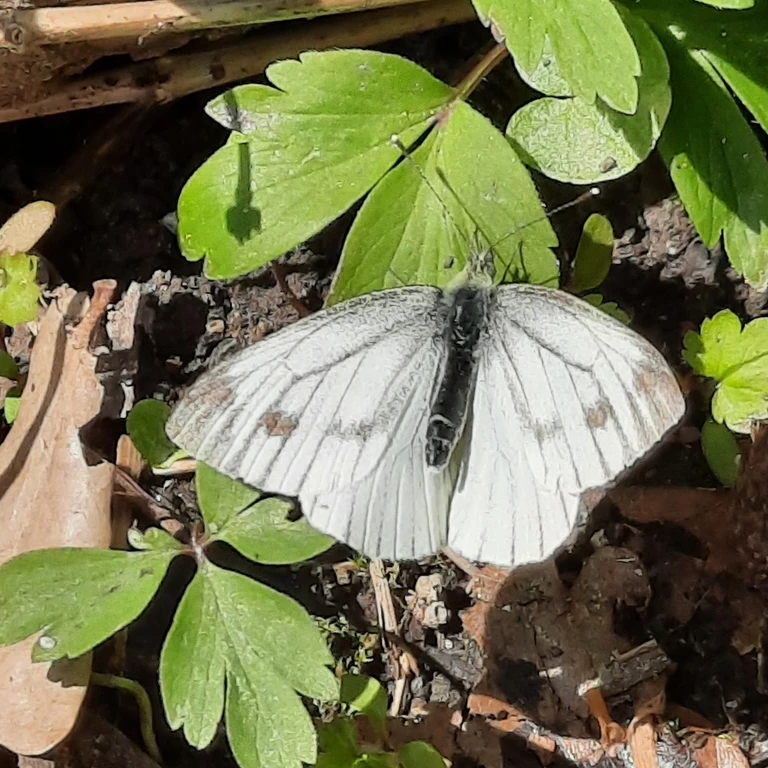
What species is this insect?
Pieris napi
